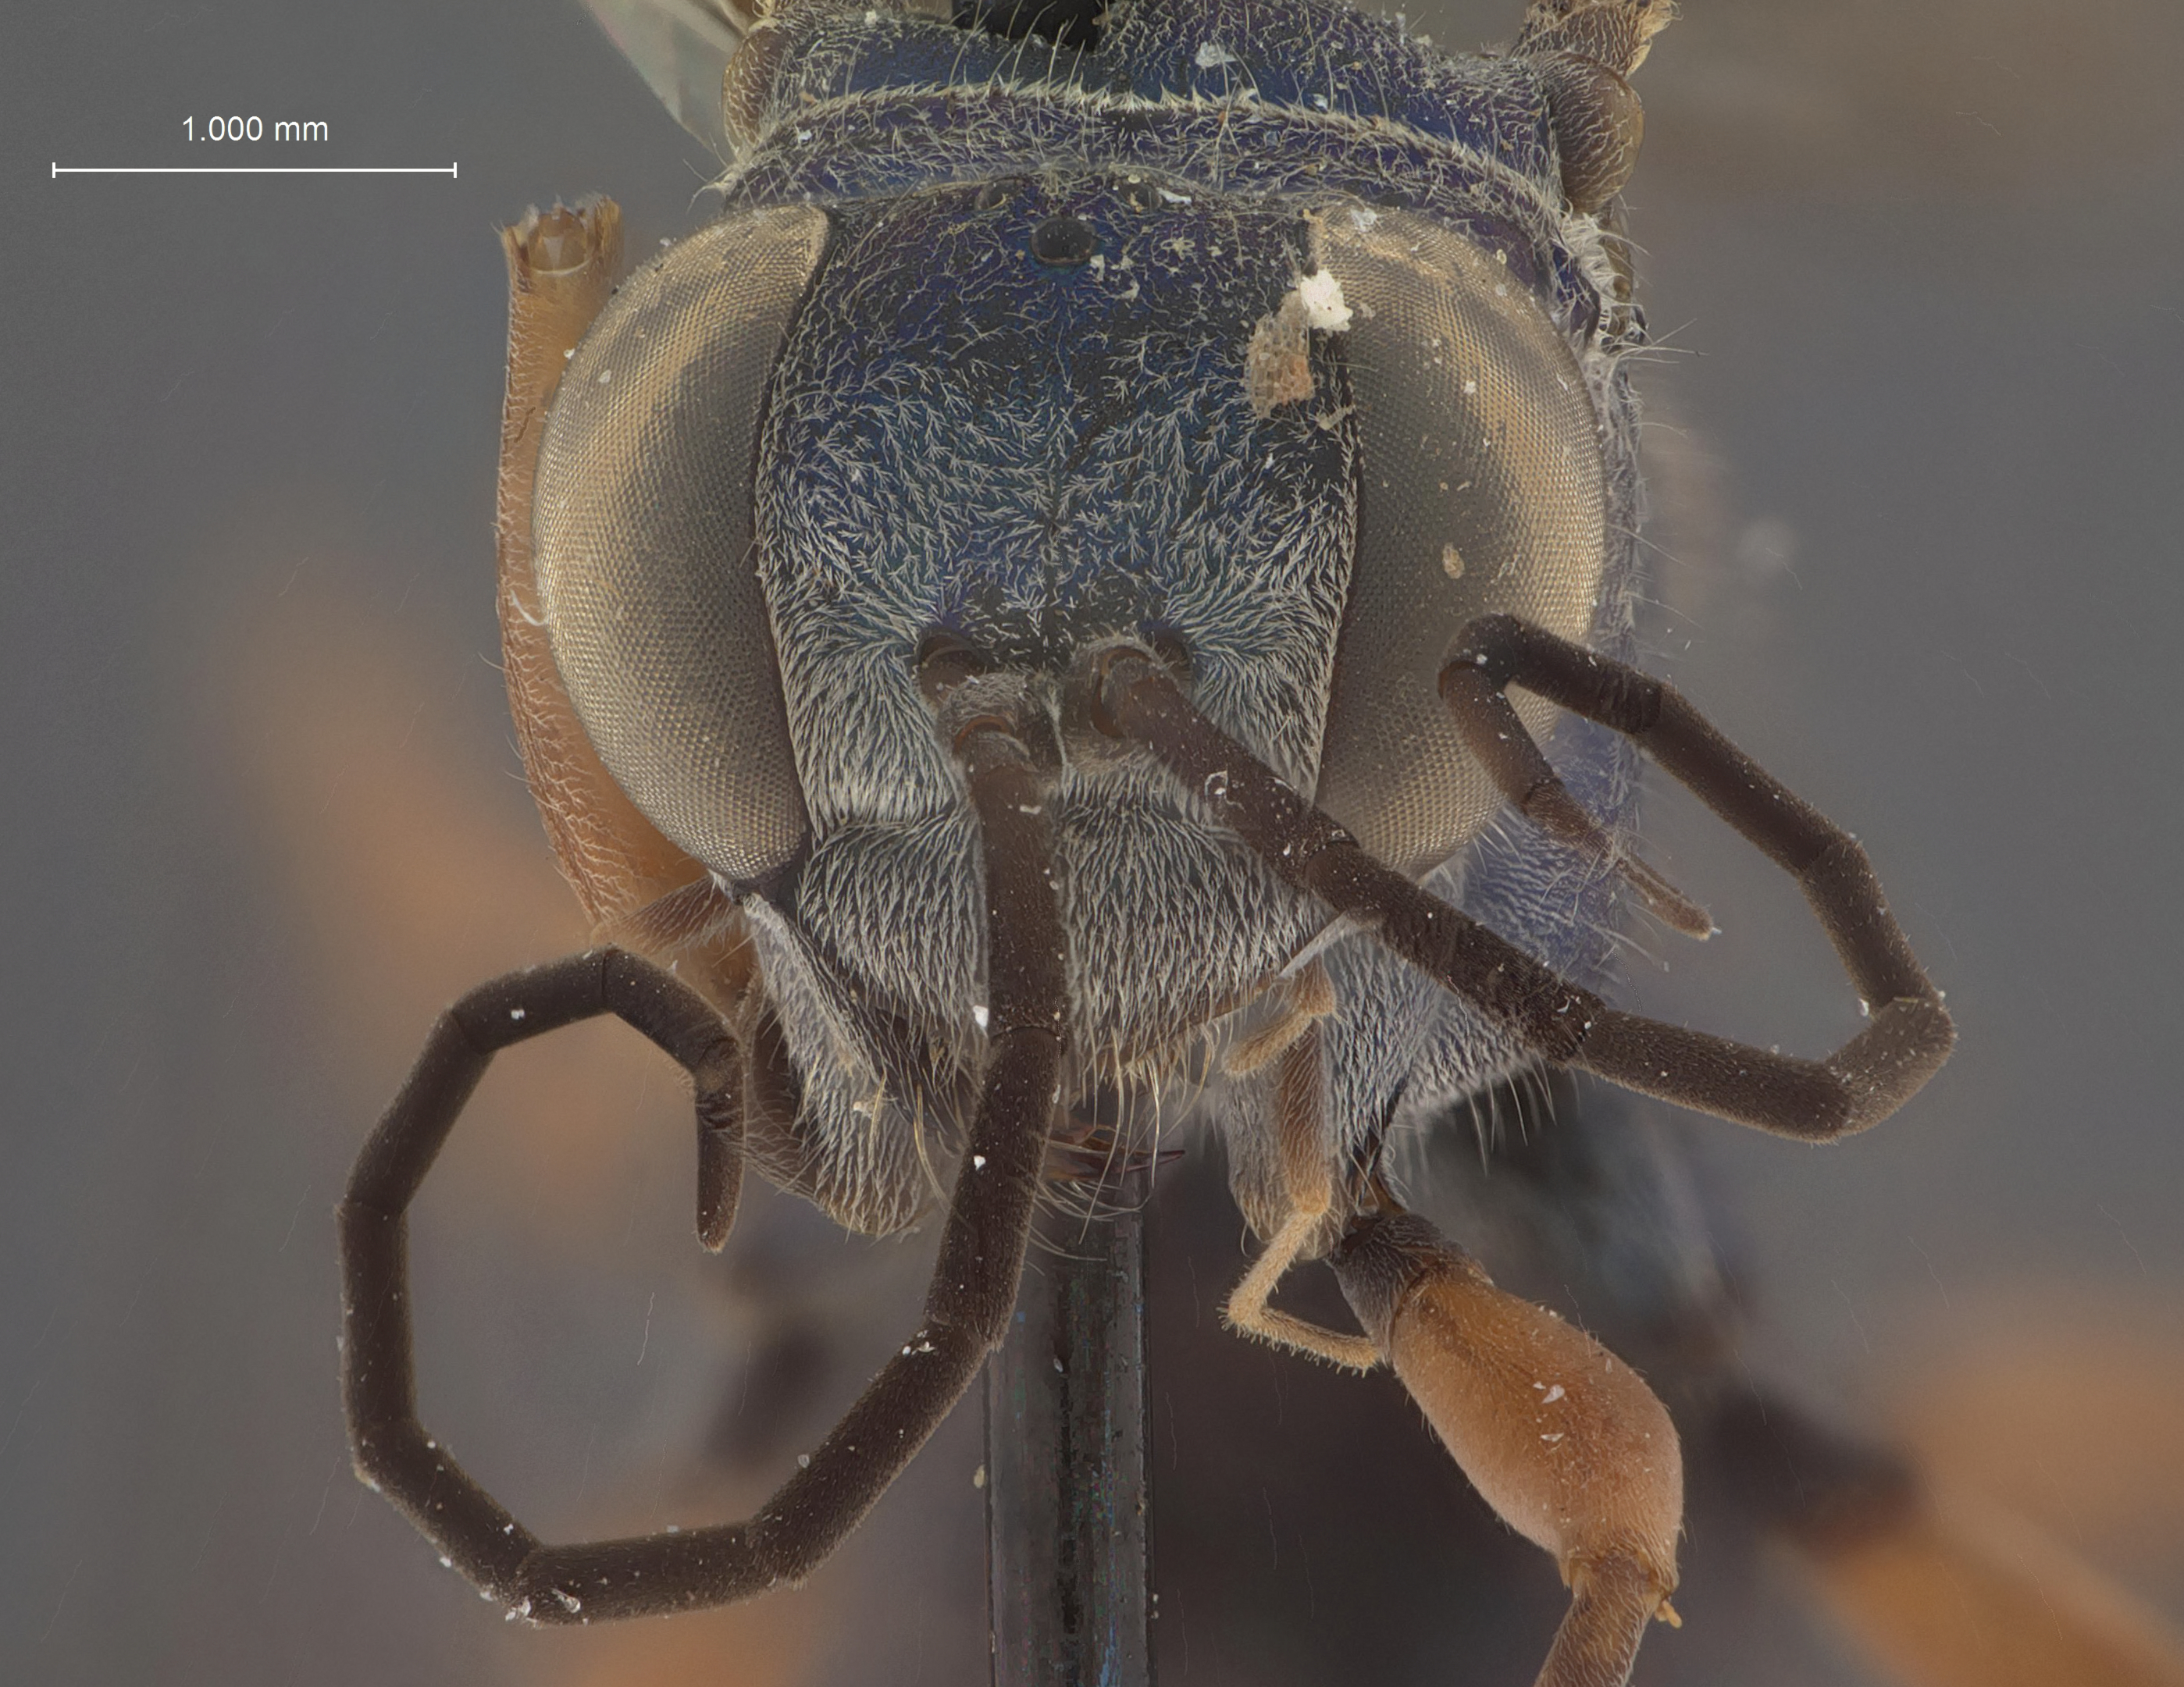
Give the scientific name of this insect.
Auplopus venetus
